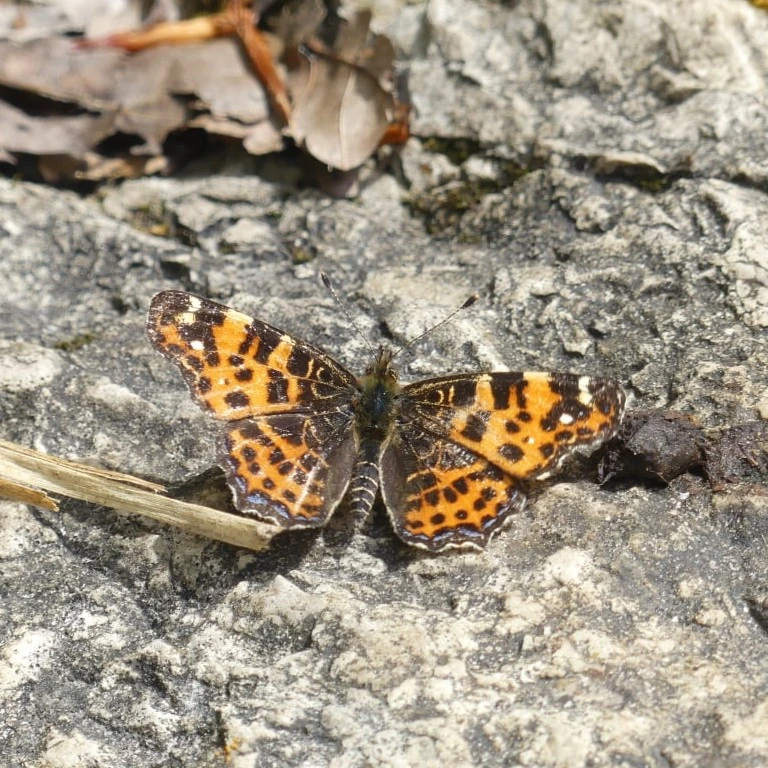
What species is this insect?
Araschnia levana
